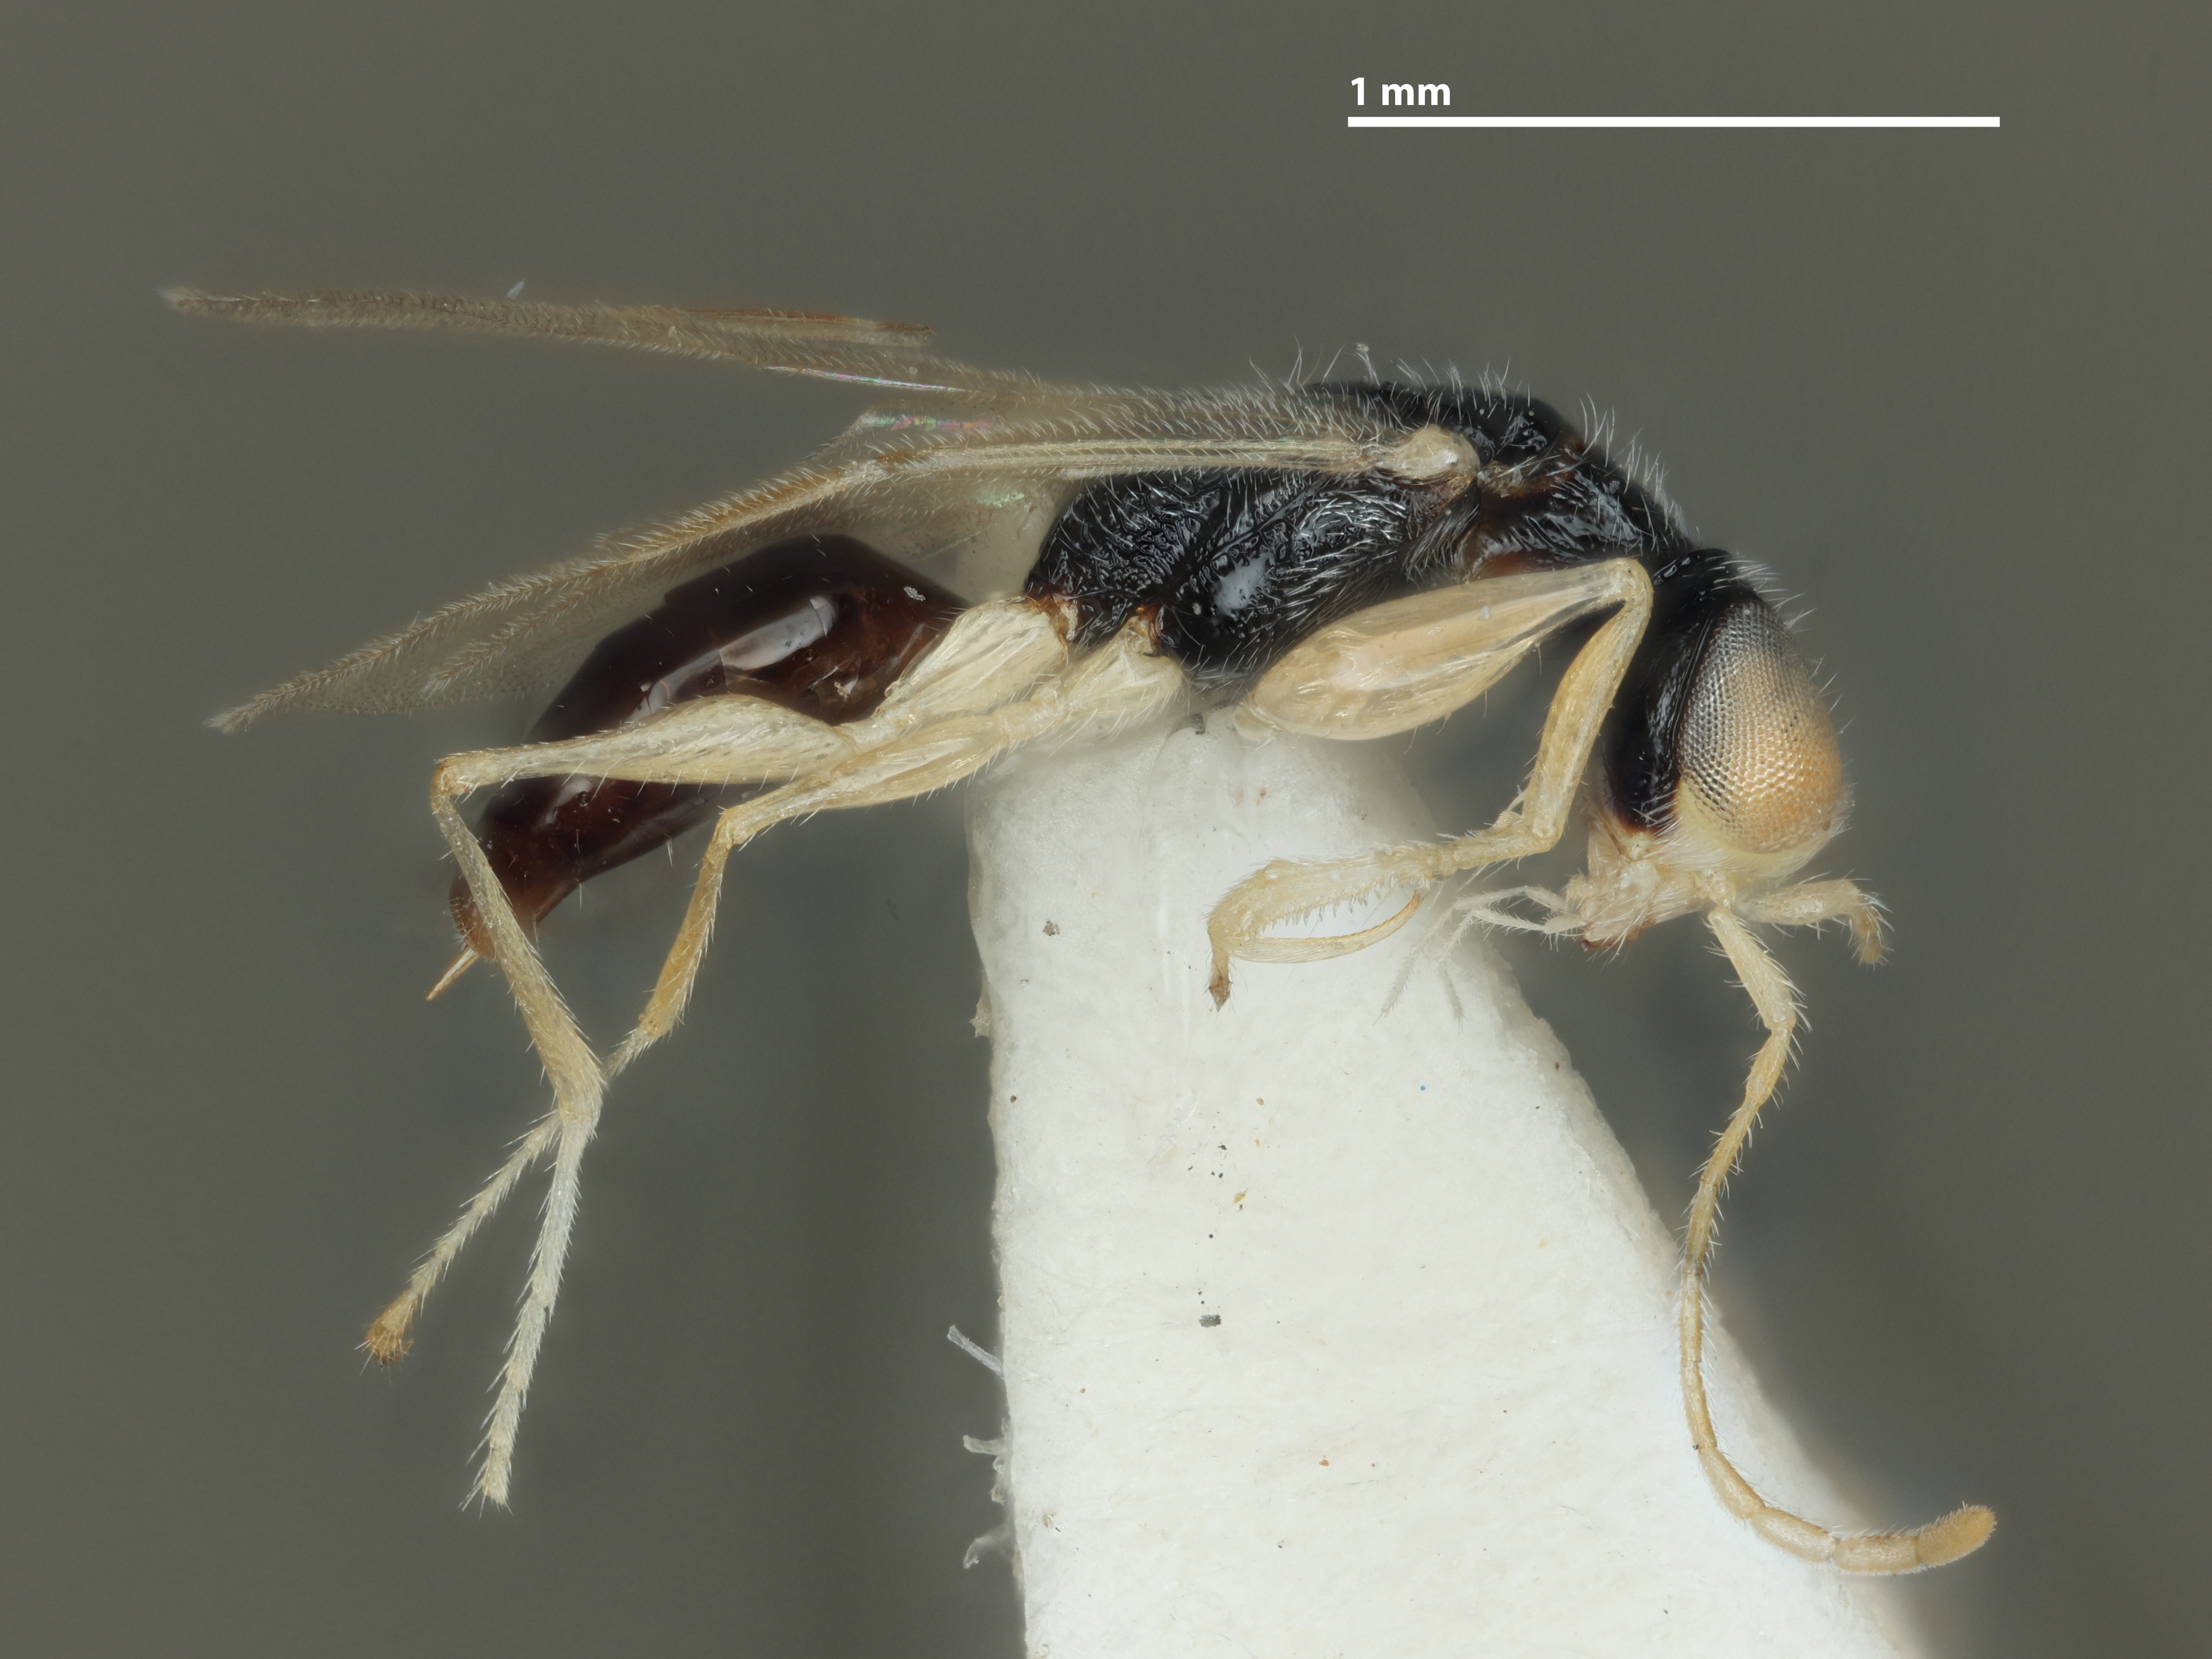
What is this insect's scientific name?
Anteon lankanum
